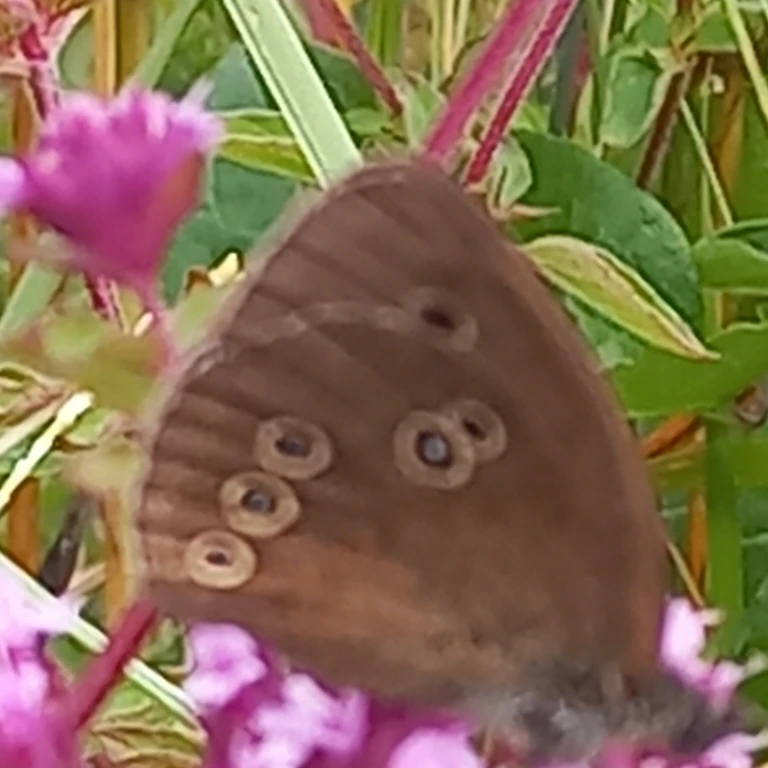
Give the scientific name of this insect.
Aphantopus hyperantus
